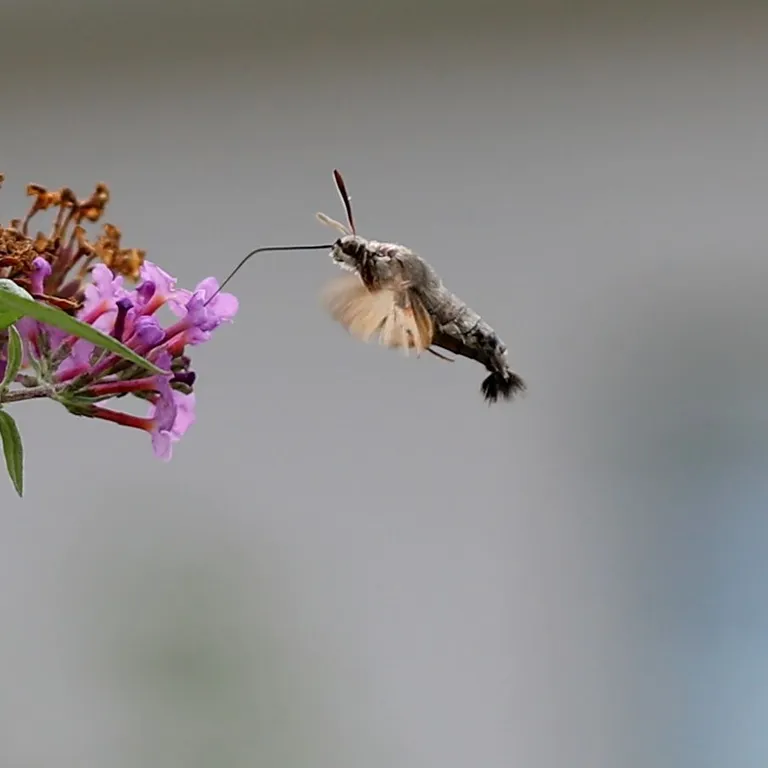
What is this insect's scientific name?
Macroglossum stellatarum
